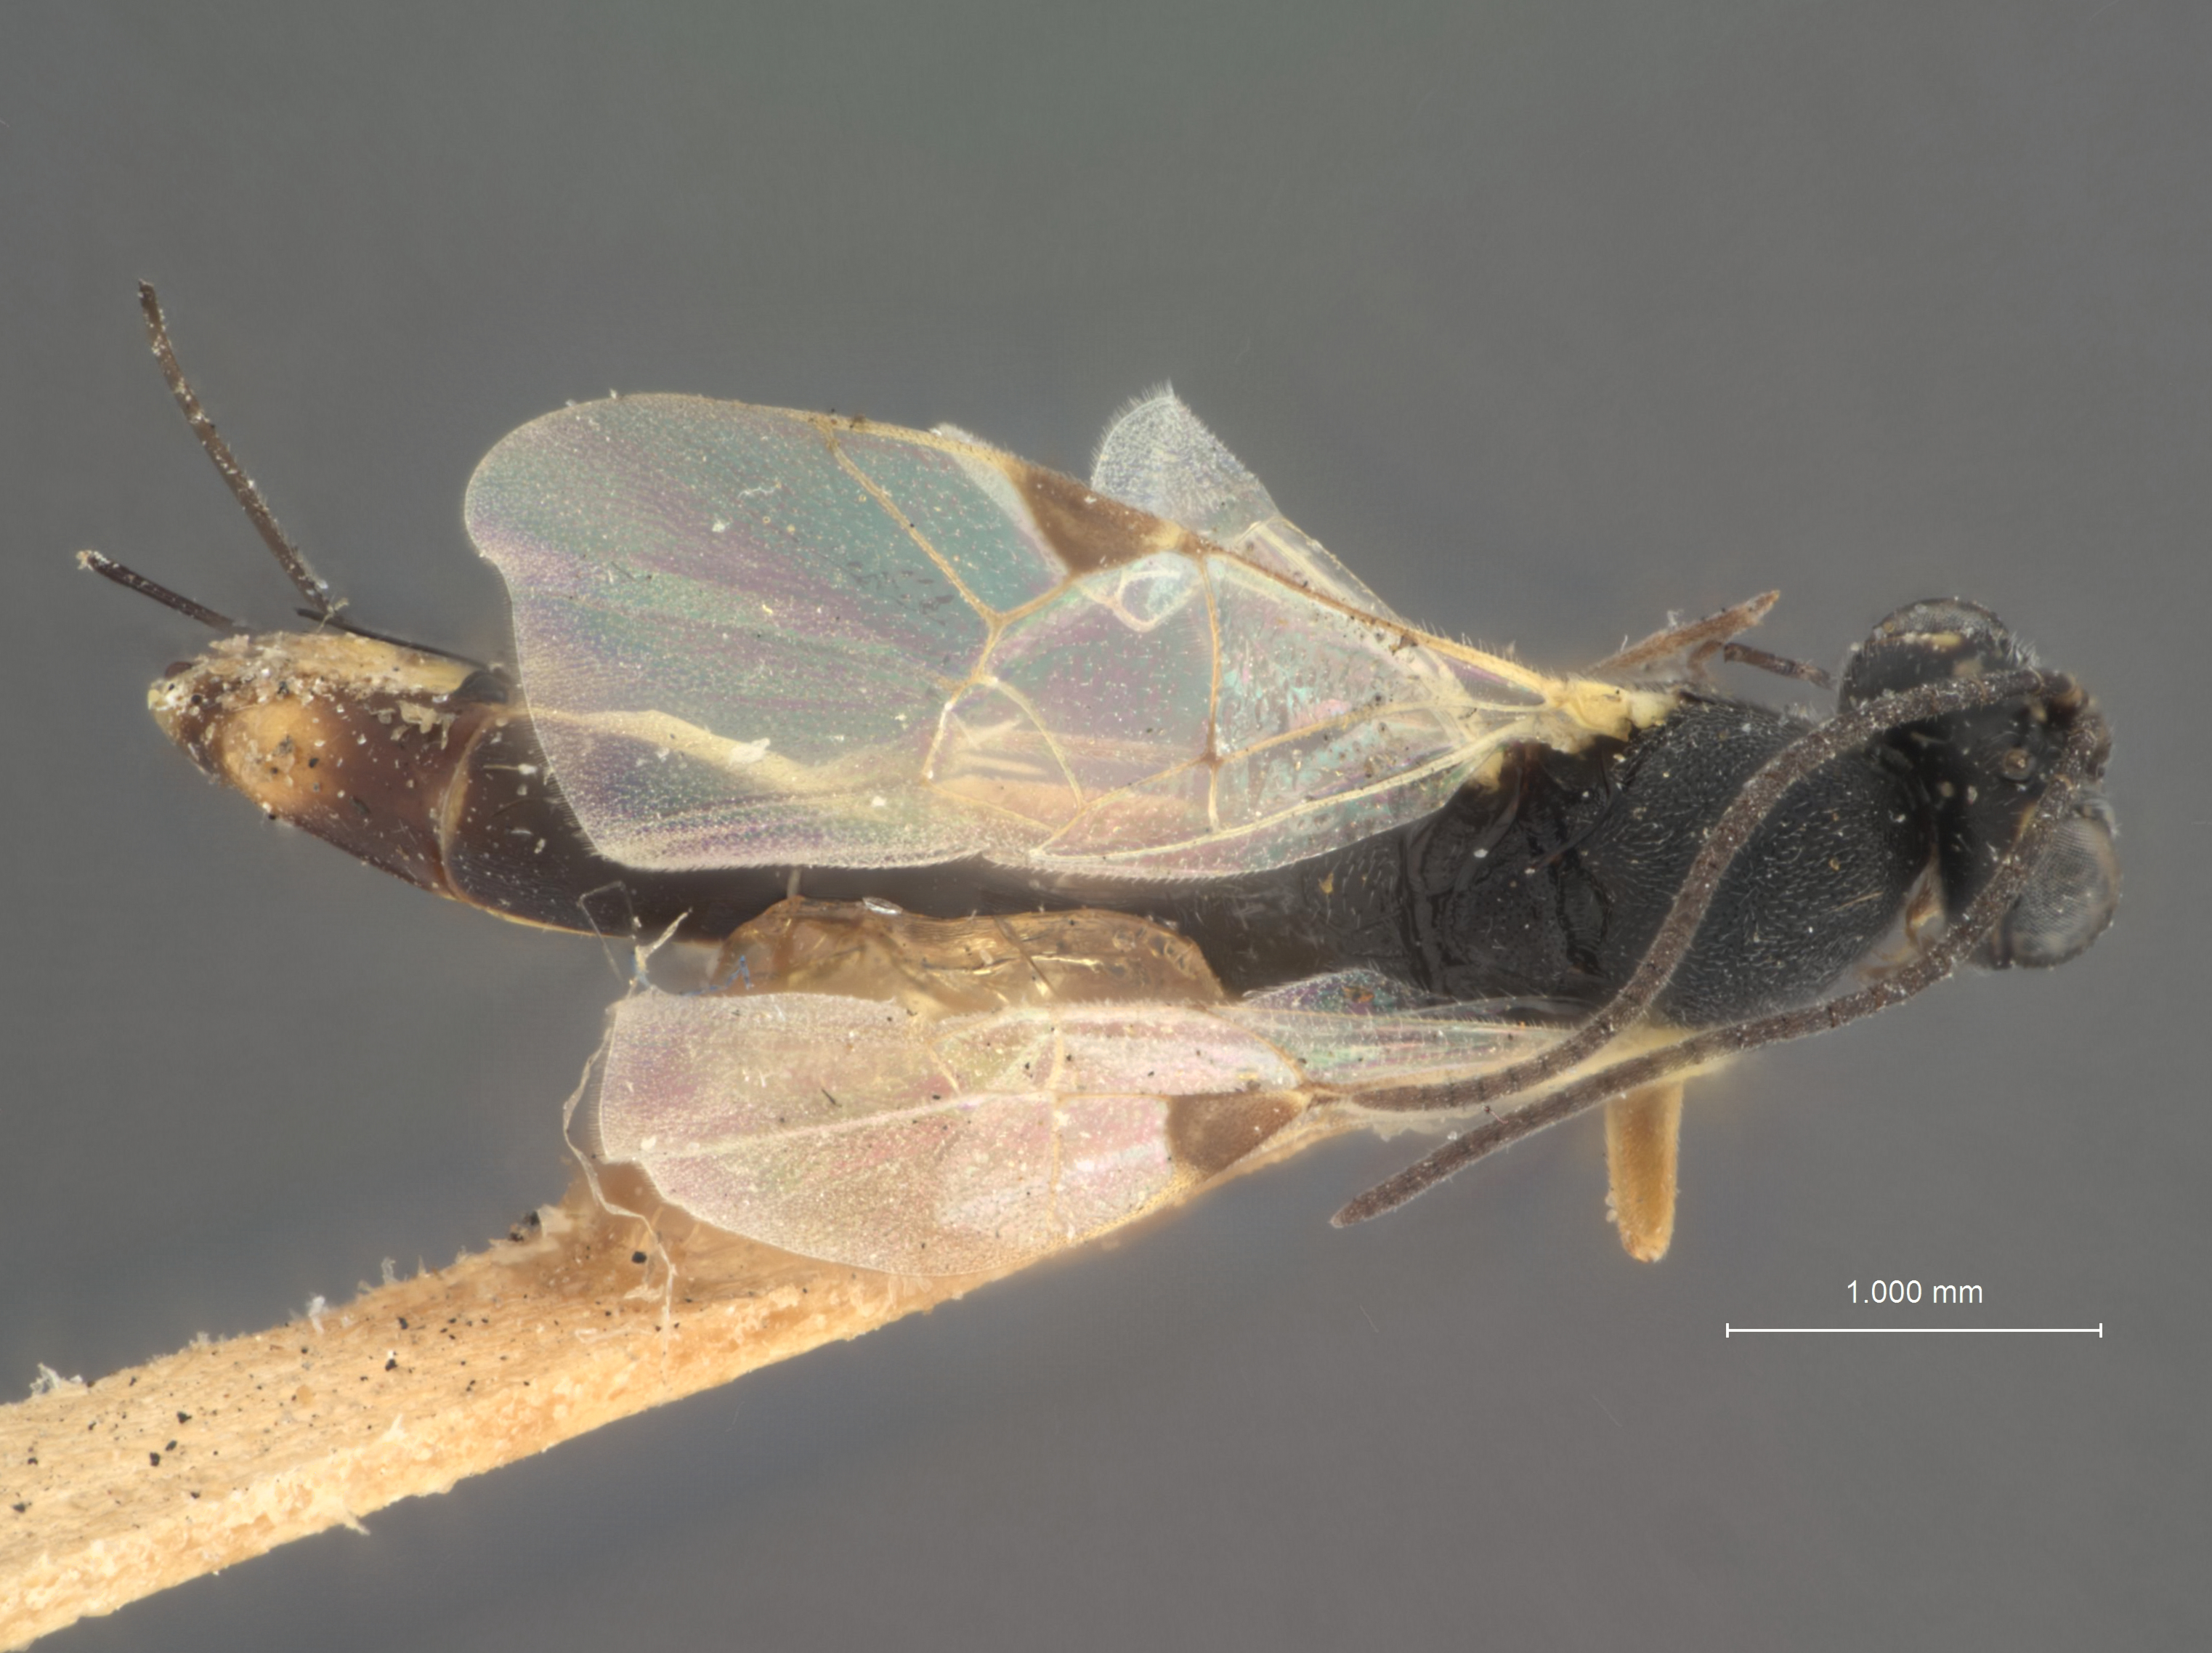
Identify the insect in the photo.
Cremastus prostatus
